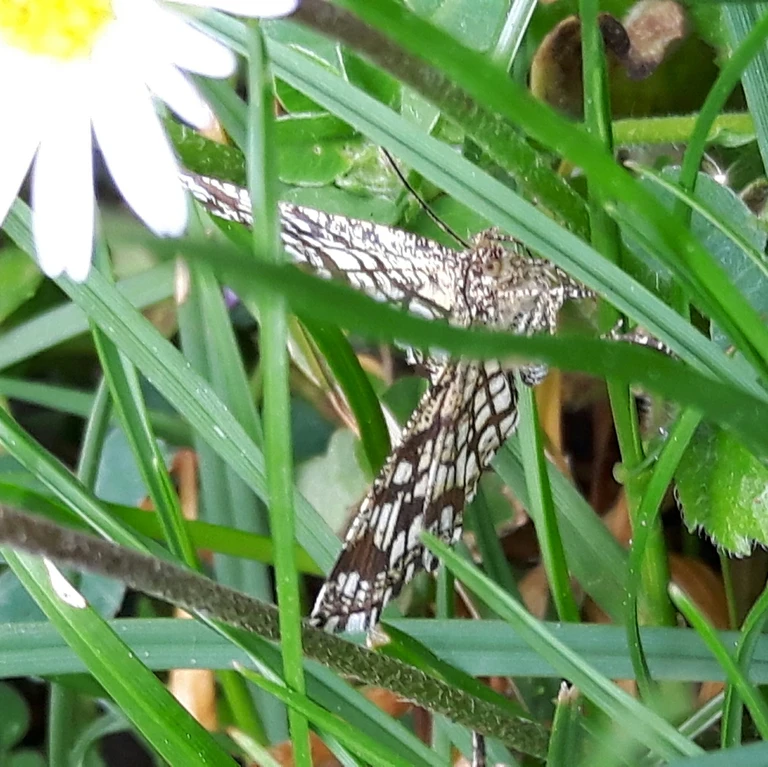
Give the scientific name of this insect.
Chiasmia clathrata
